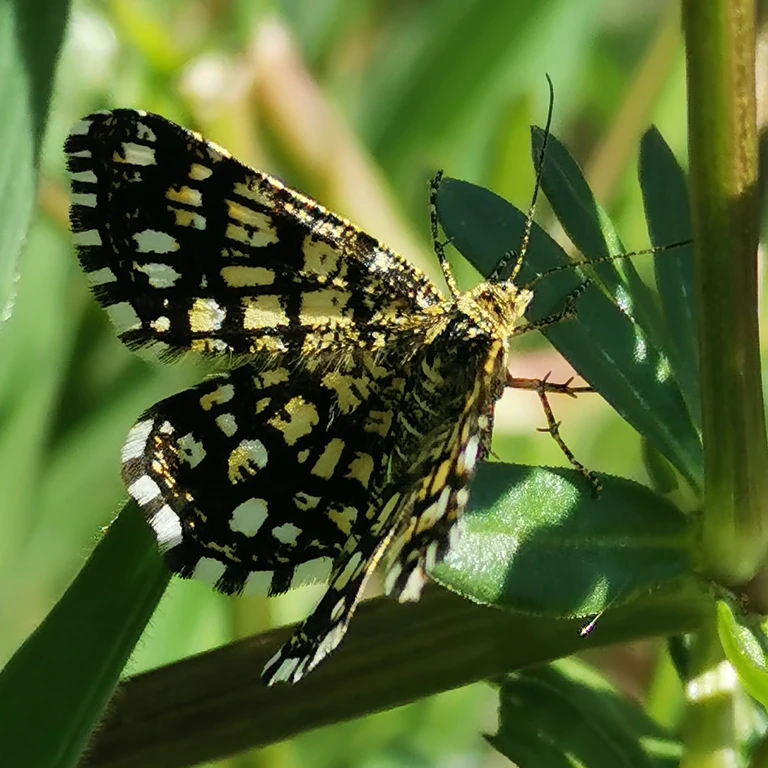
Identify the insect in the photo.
Chiasmia clathrata
